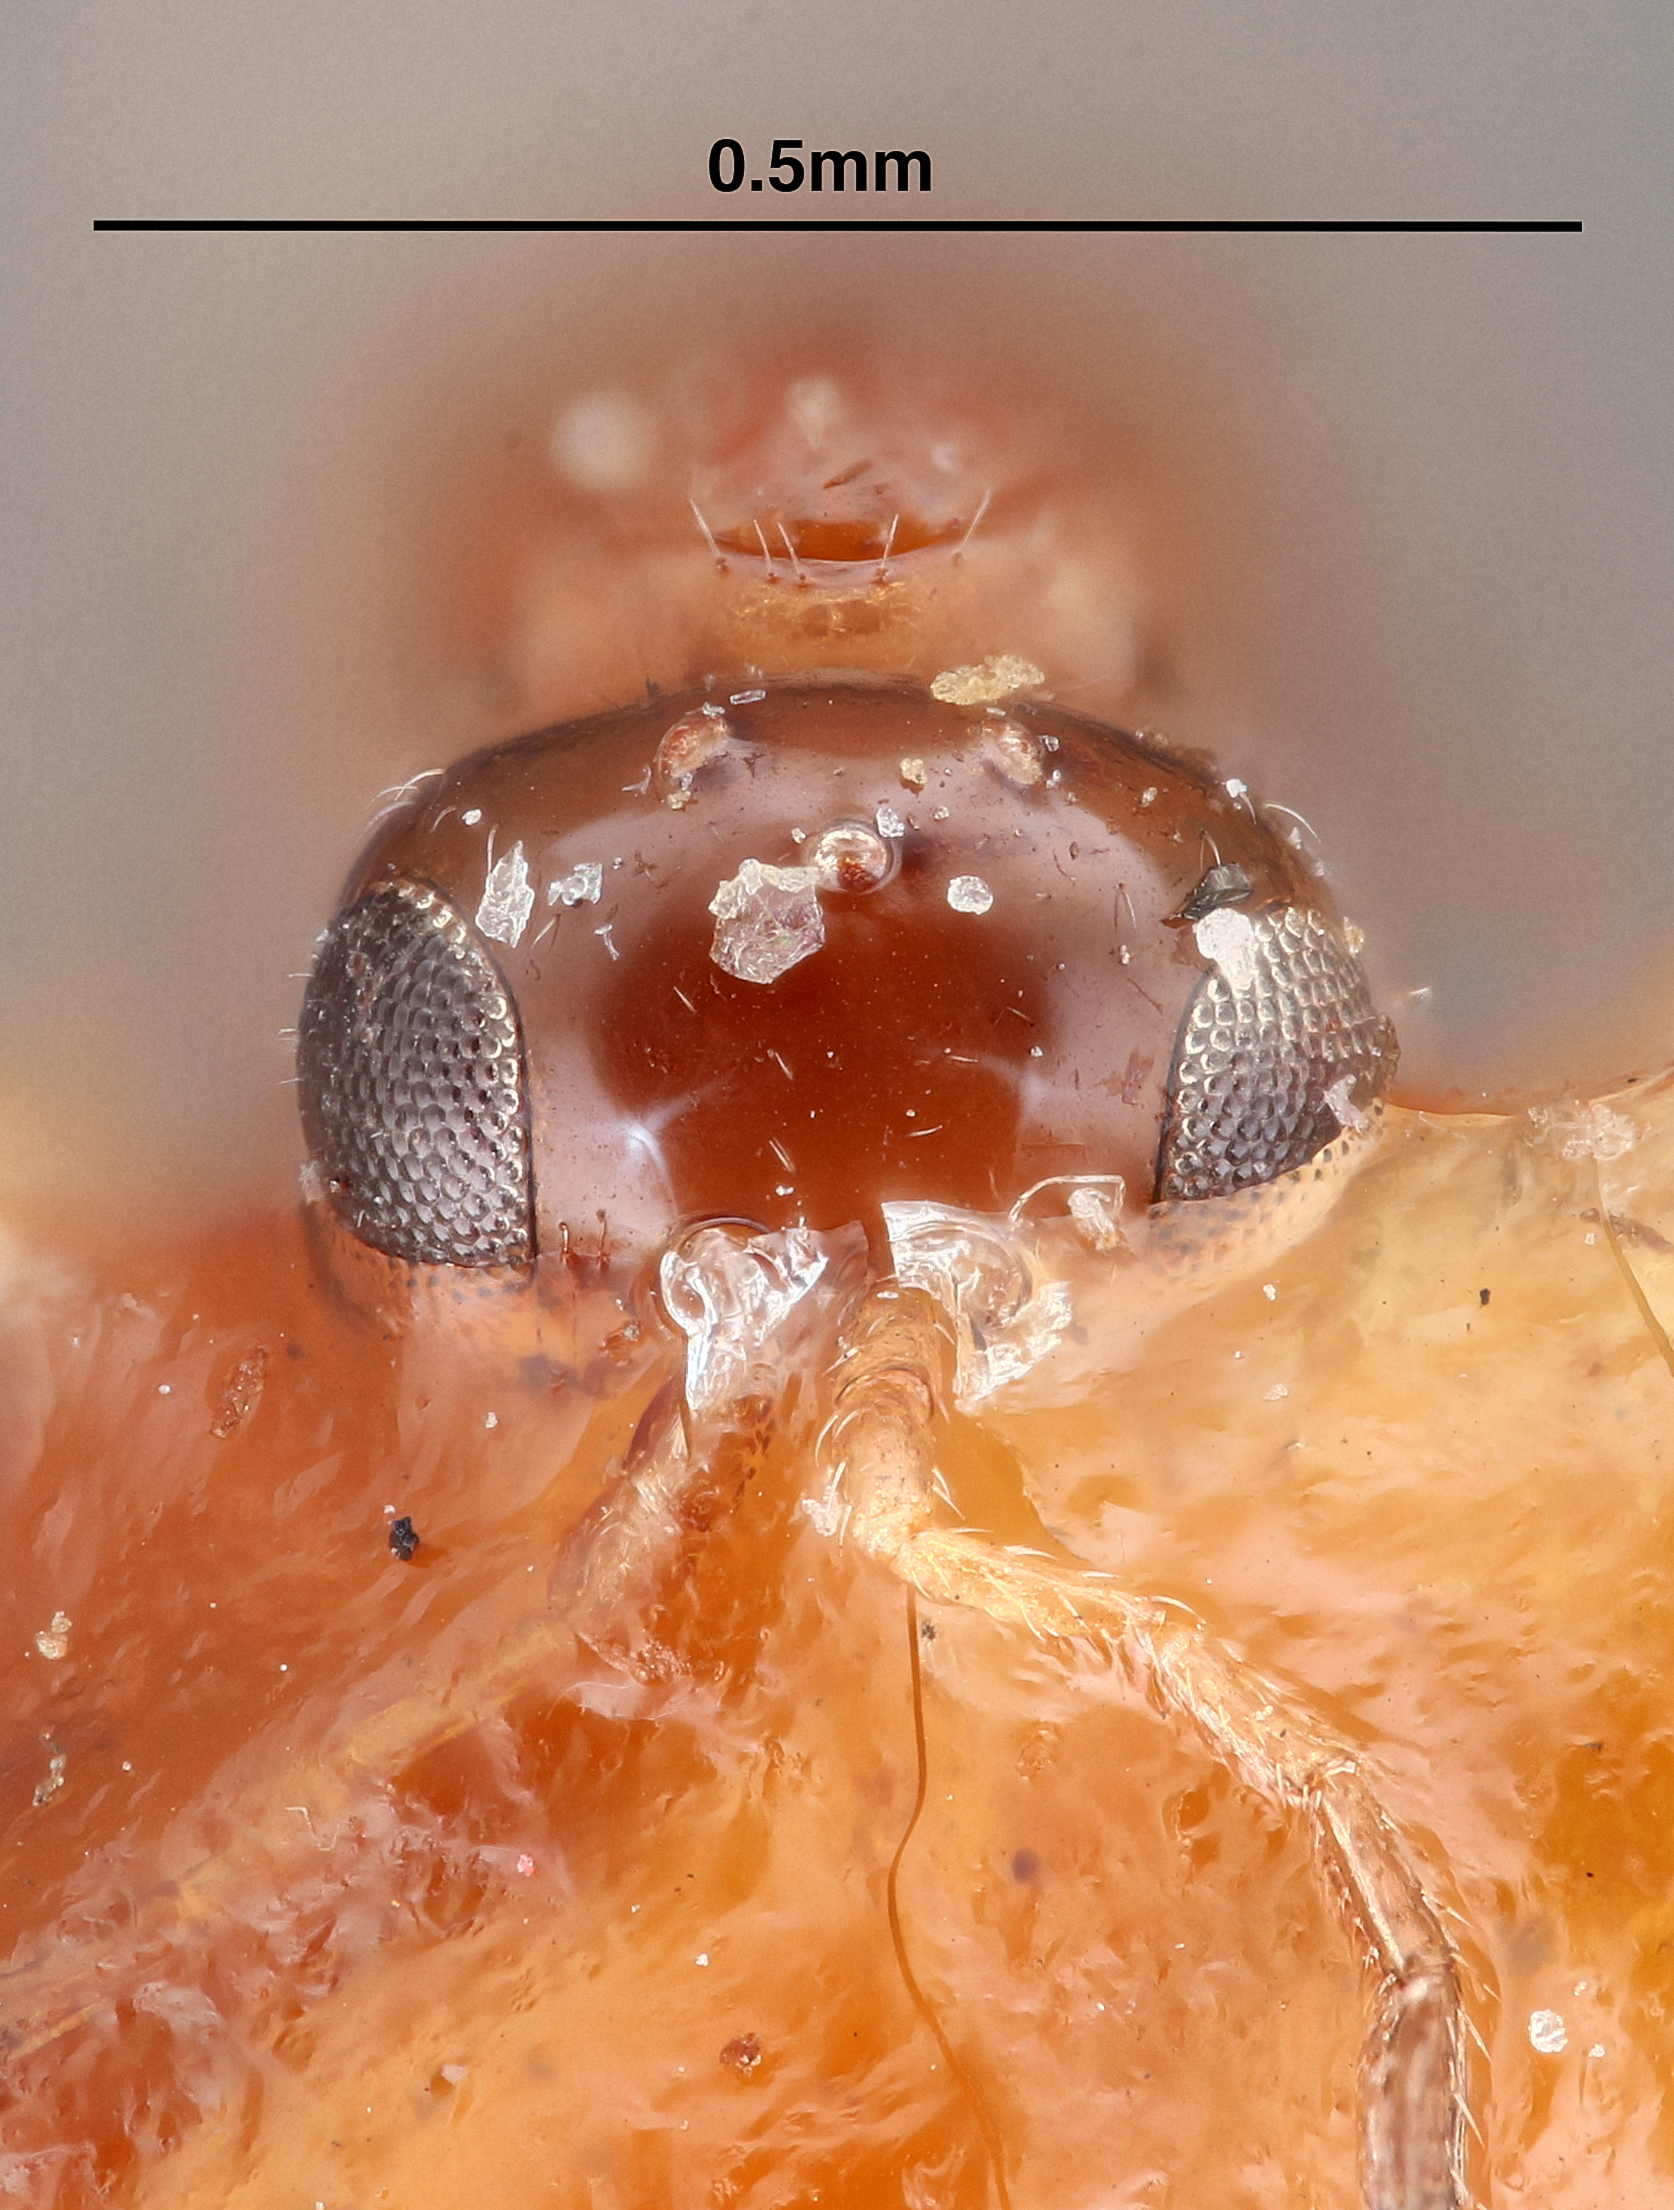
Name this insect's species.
Allotria brassicae
